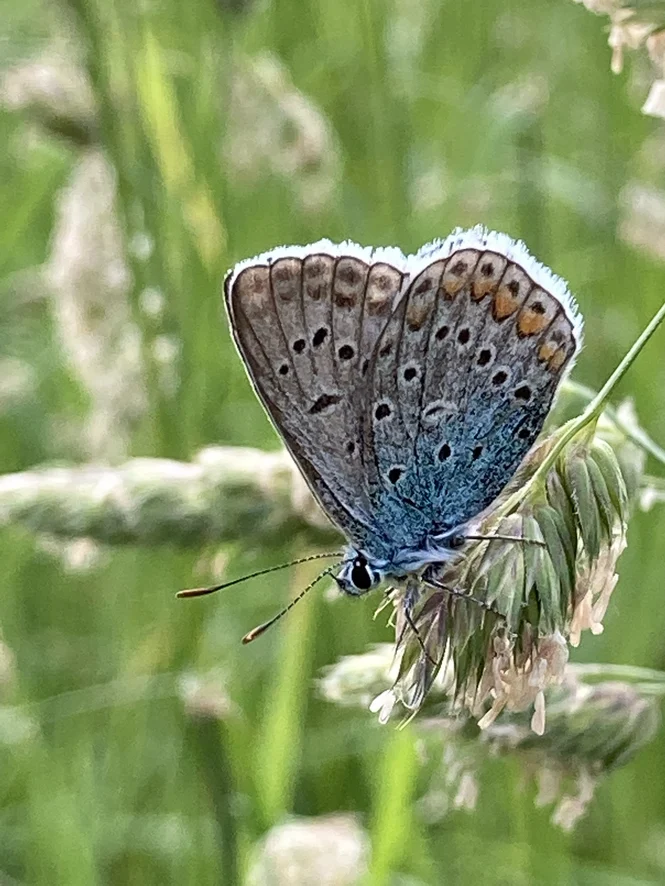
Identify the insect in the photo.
Polyommatus icarus
